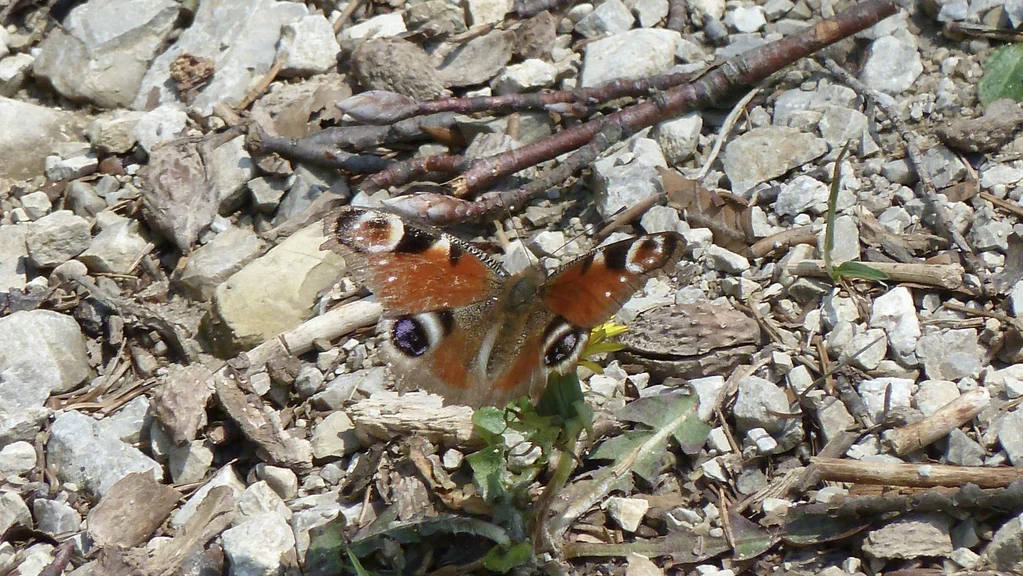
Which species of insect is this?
Aglais io
